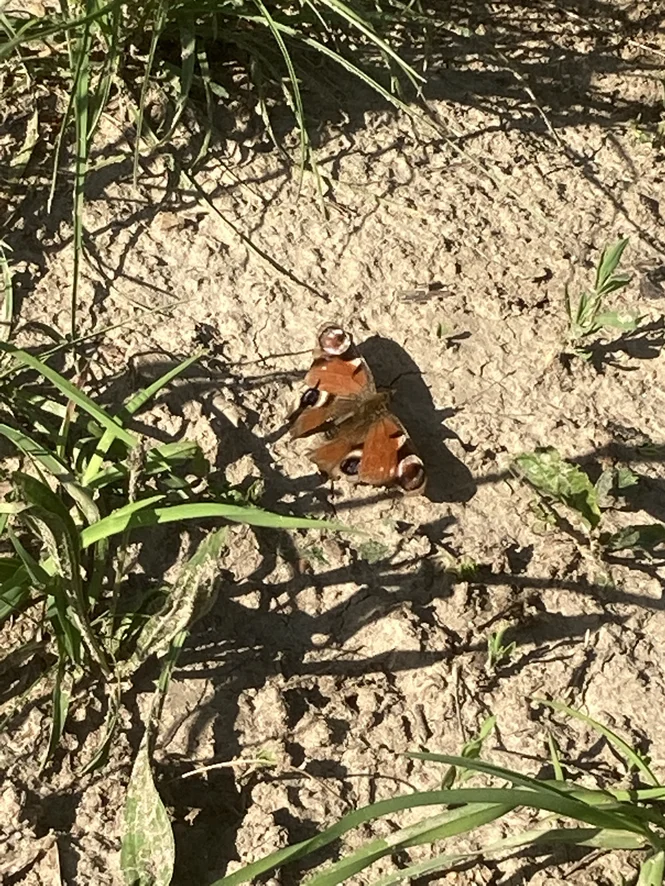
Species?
Aglais io
